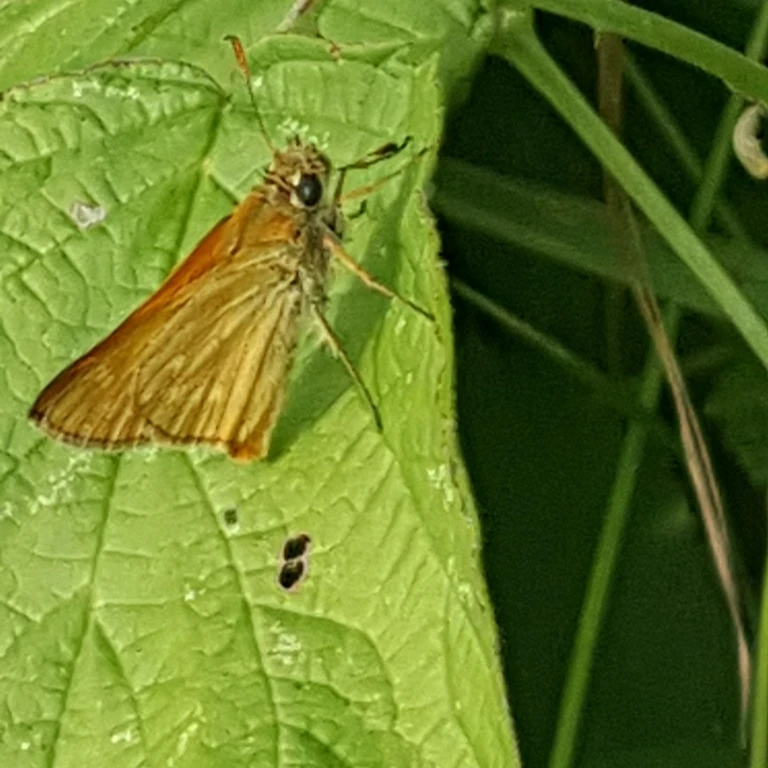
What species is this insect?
Ochlodes sylvanus (also Ochlodes venata)
